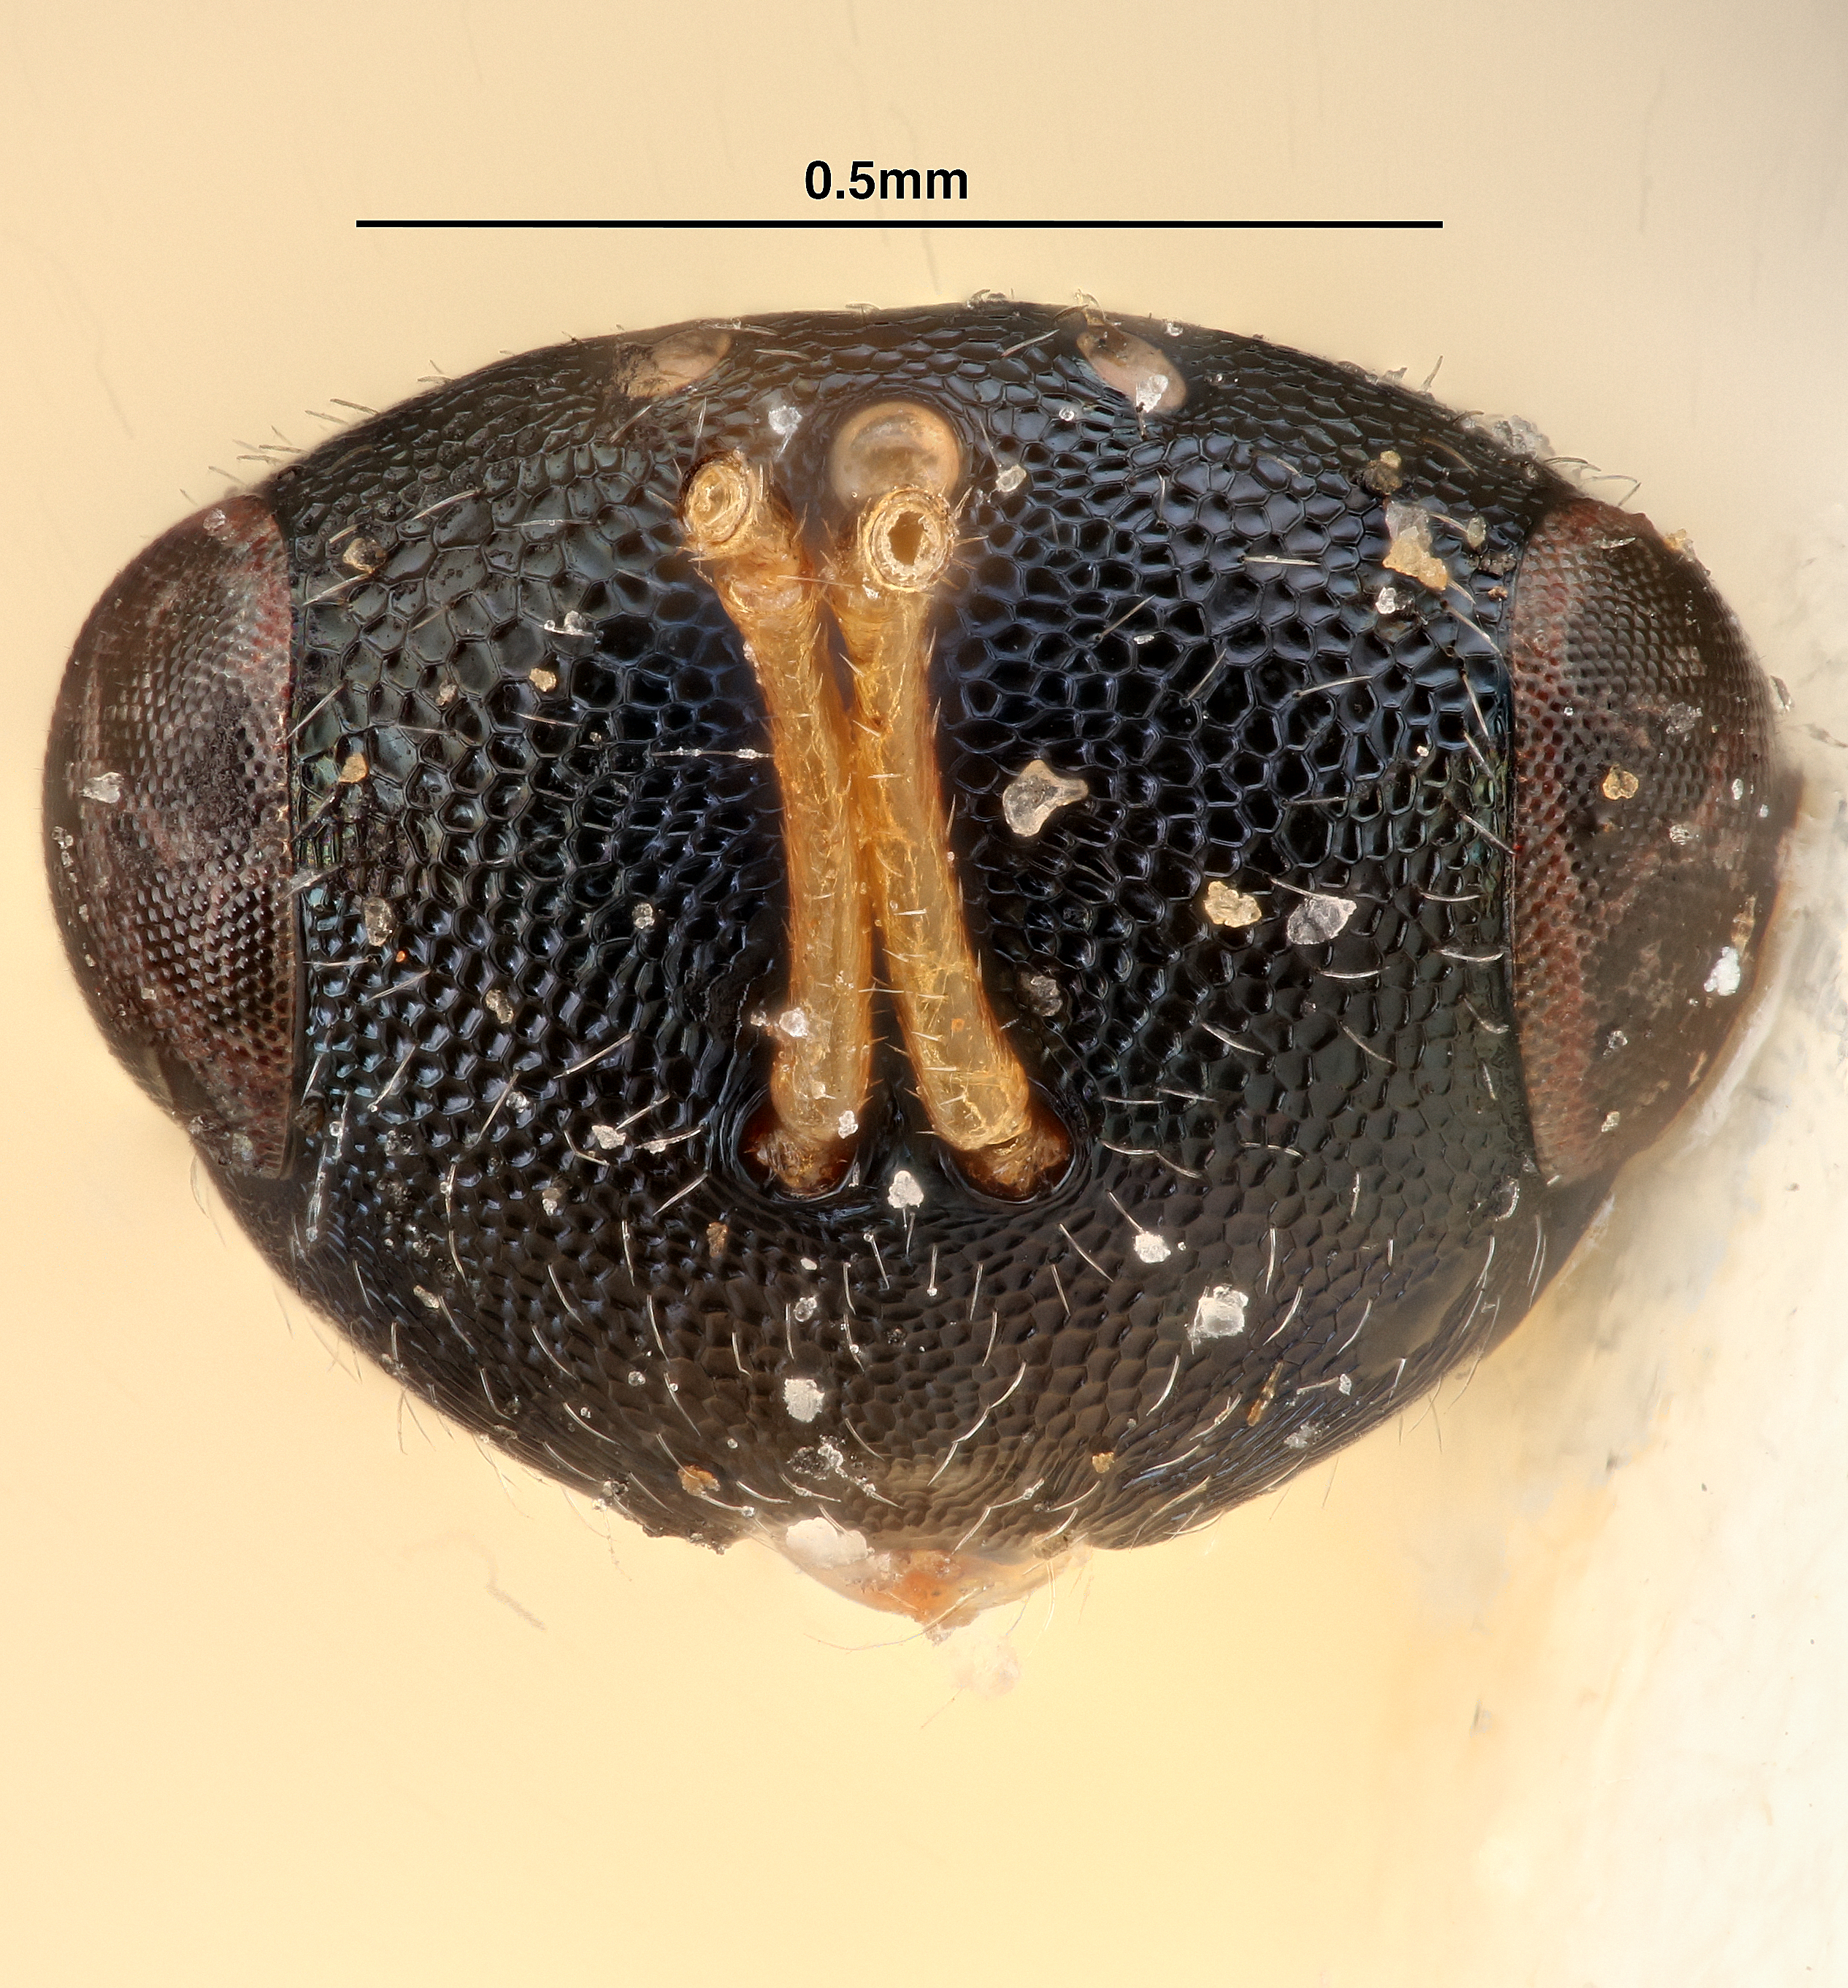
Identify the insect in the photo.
Pteromalus luzonensis
